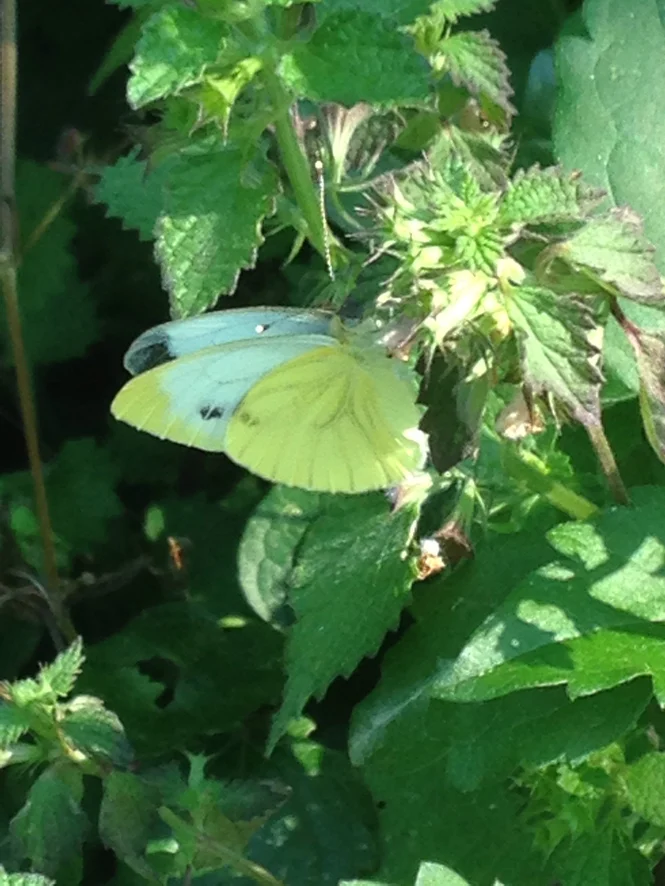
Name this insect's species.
Pieris napi
